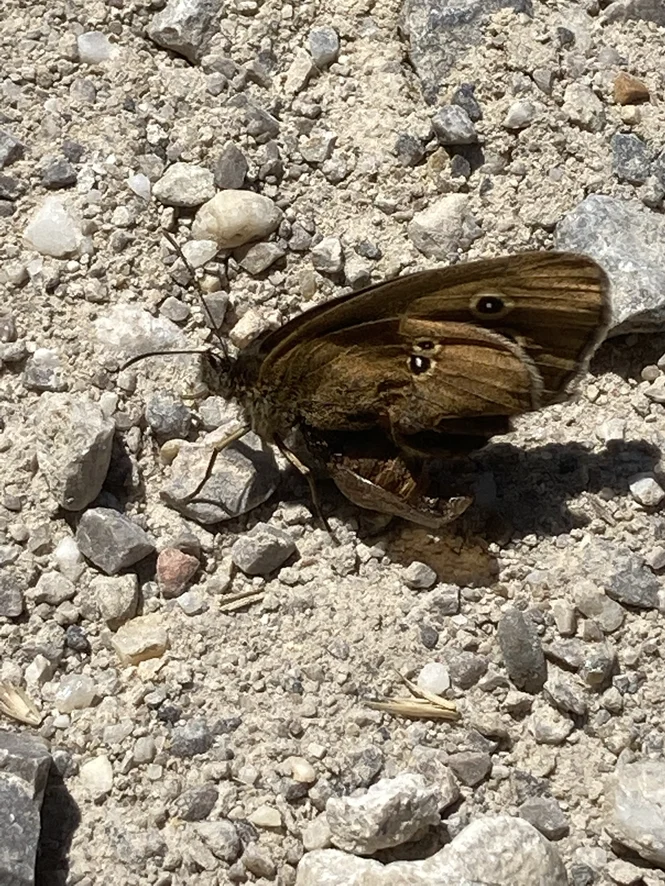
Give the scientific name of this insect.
Aphantopus hyperantus
